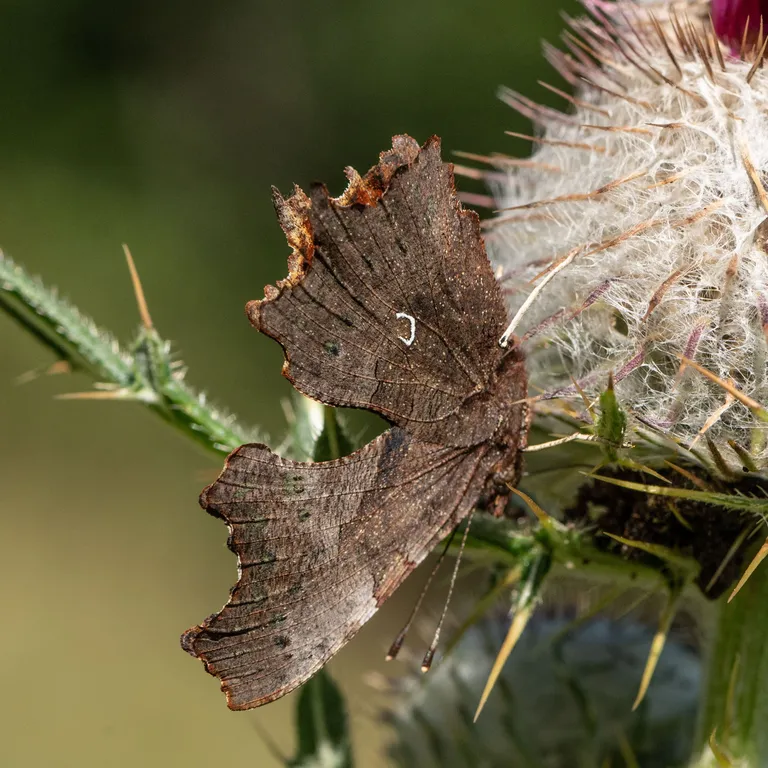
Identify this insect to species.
Polygonia c-album
